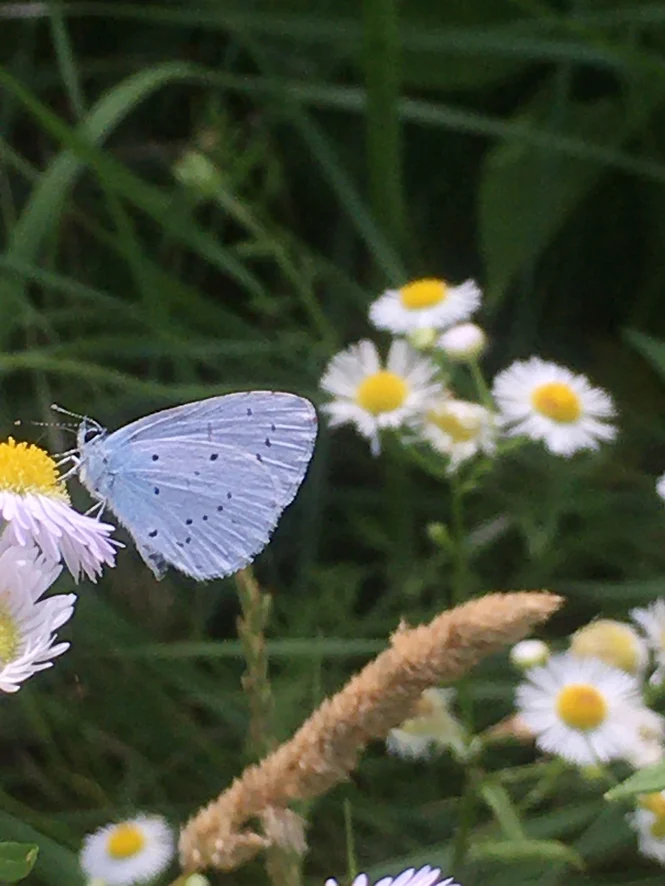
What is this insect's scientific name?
Celastrina argiolus
